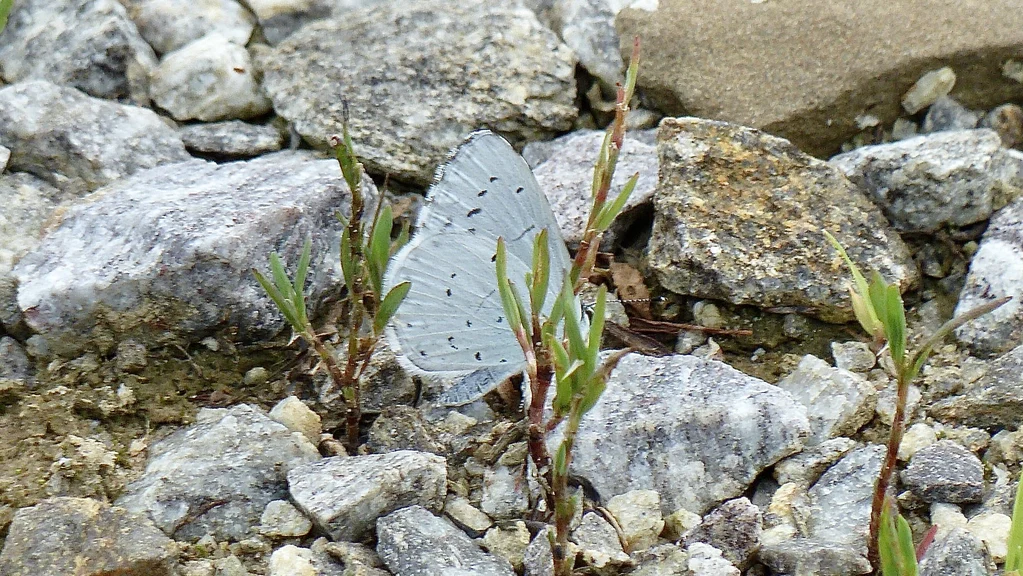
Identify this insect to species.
Celastrina argiolus
